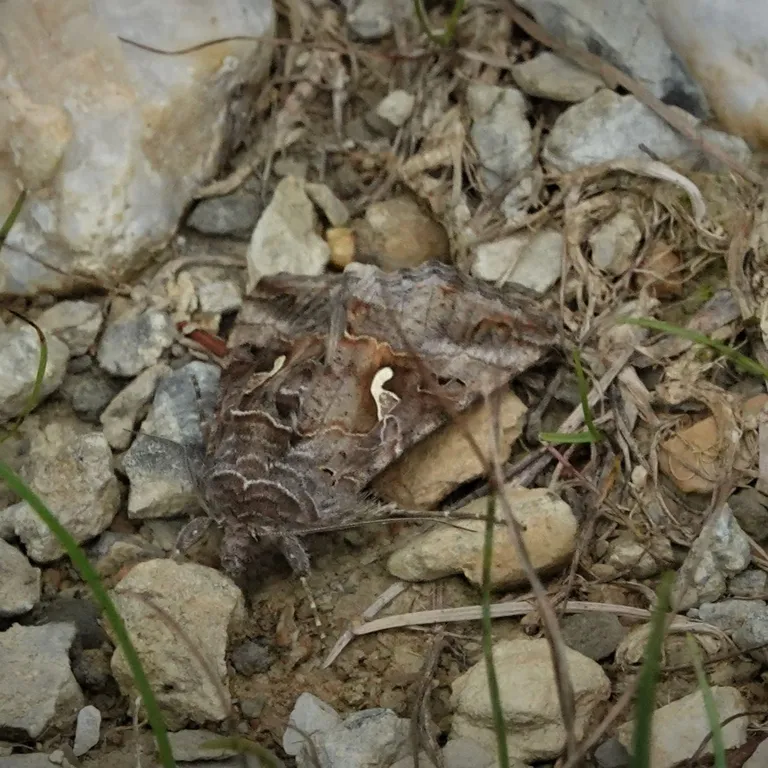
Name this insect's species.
Autographa gamma
